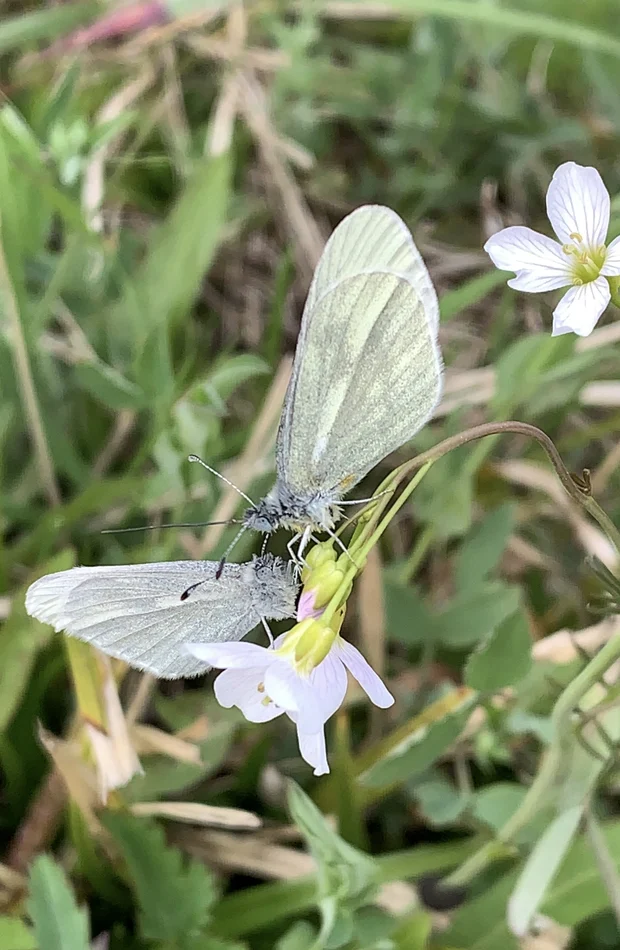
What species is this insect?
Leptidea sinapis/juvernica
